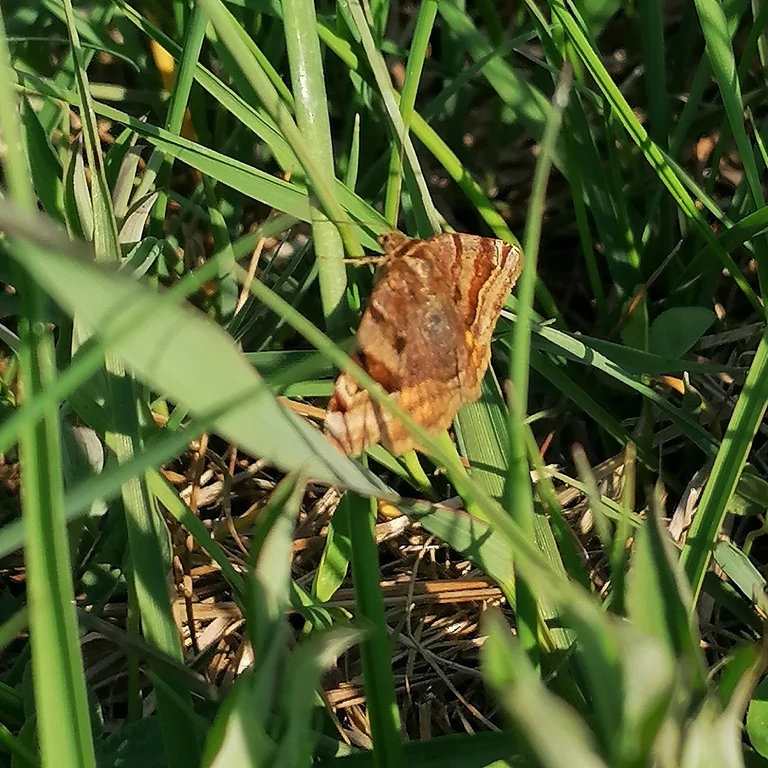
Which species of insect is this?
Euclidia glyphica
